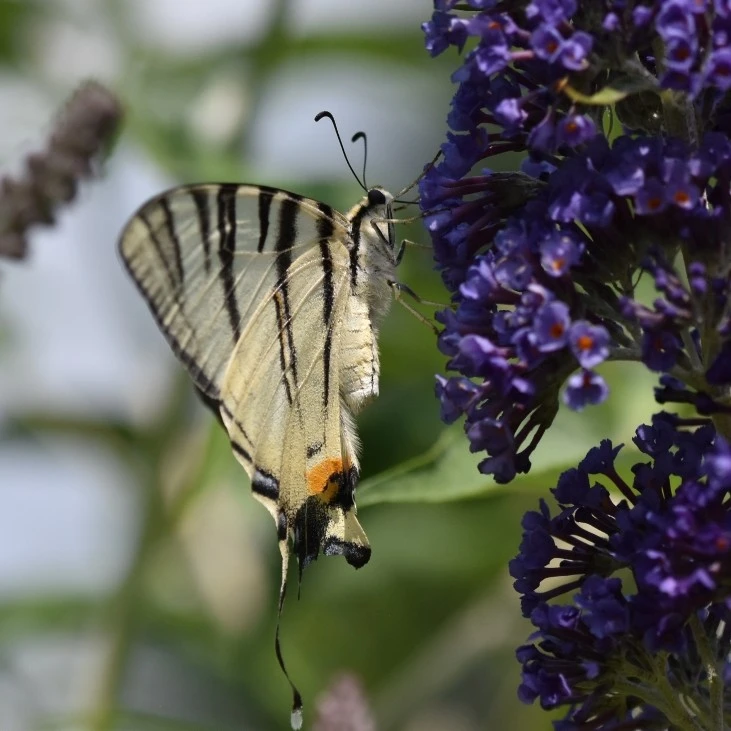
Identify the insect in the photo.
Iphiclides podalirius
